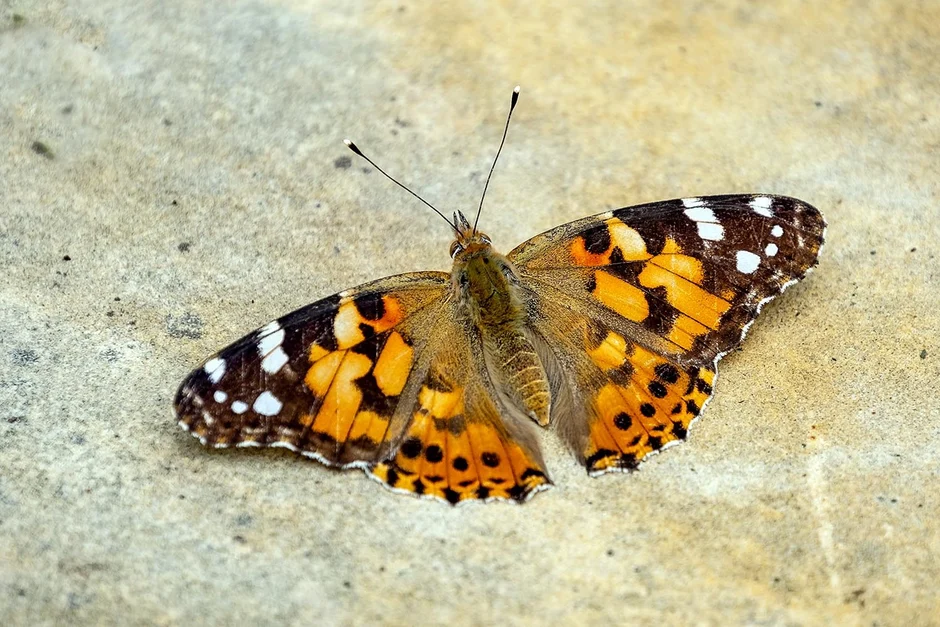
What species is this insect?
Vanessa cardui
